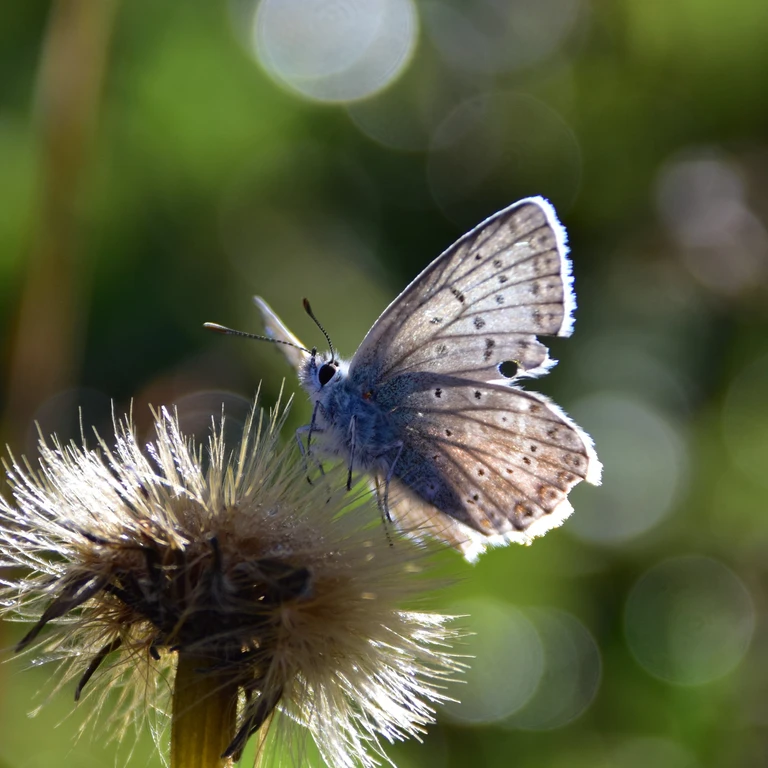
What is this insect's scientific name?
Lysandra coridon
